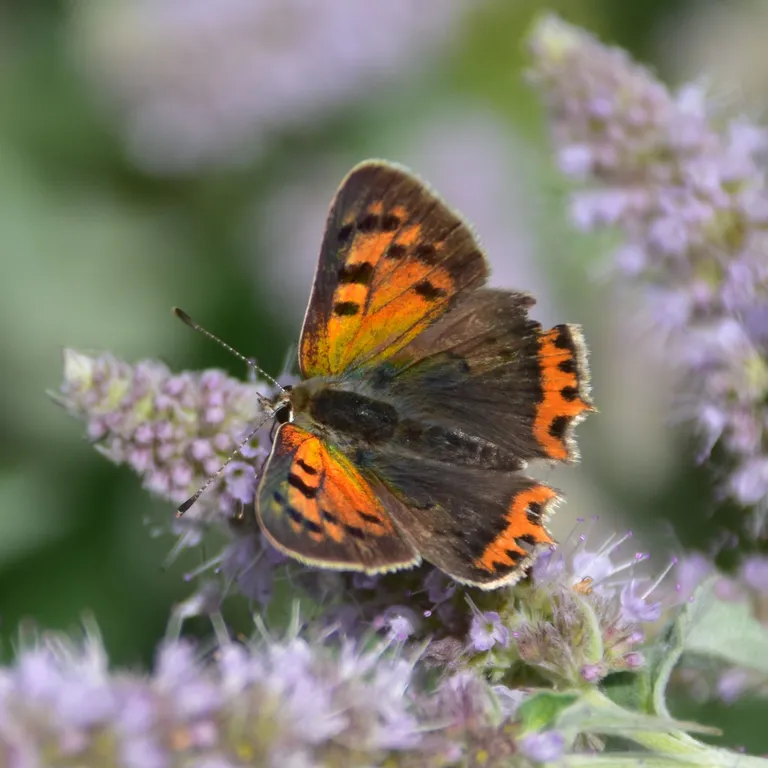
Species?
Lycaena phlaeas
